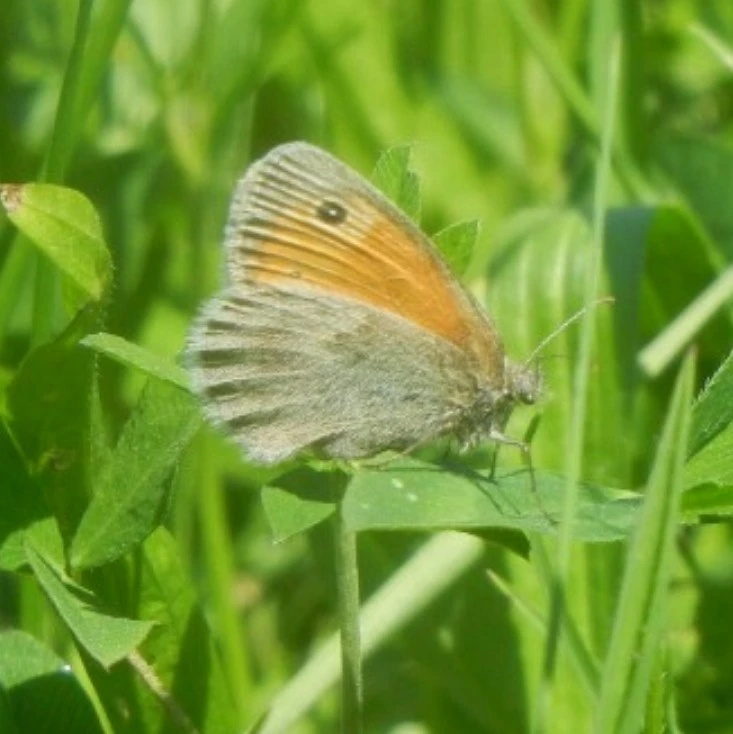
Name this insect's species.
Coenonympha pamphilus
